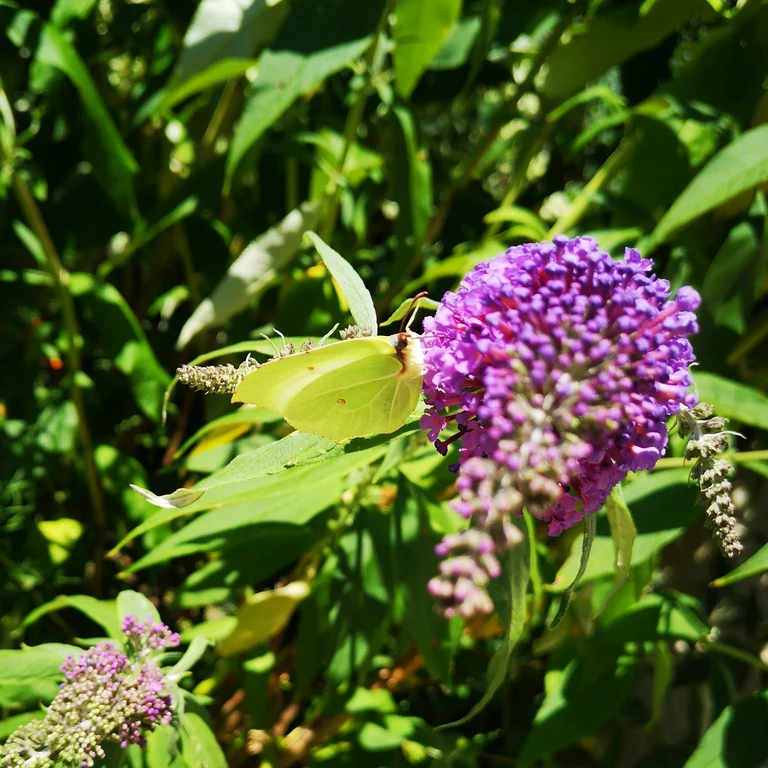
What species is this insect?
Gonepteryx rhamni
